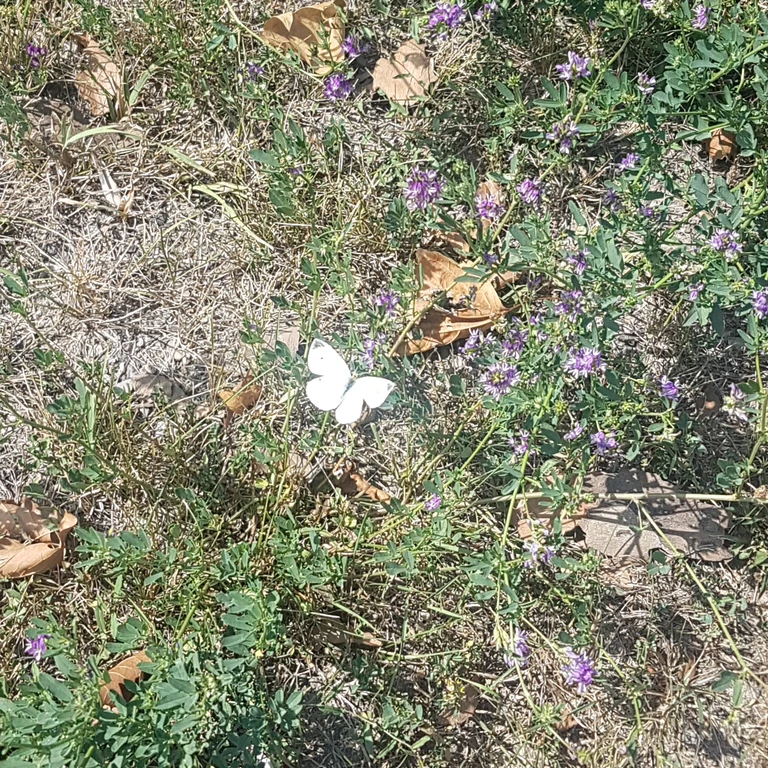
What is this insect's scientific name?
Pieris rapae
